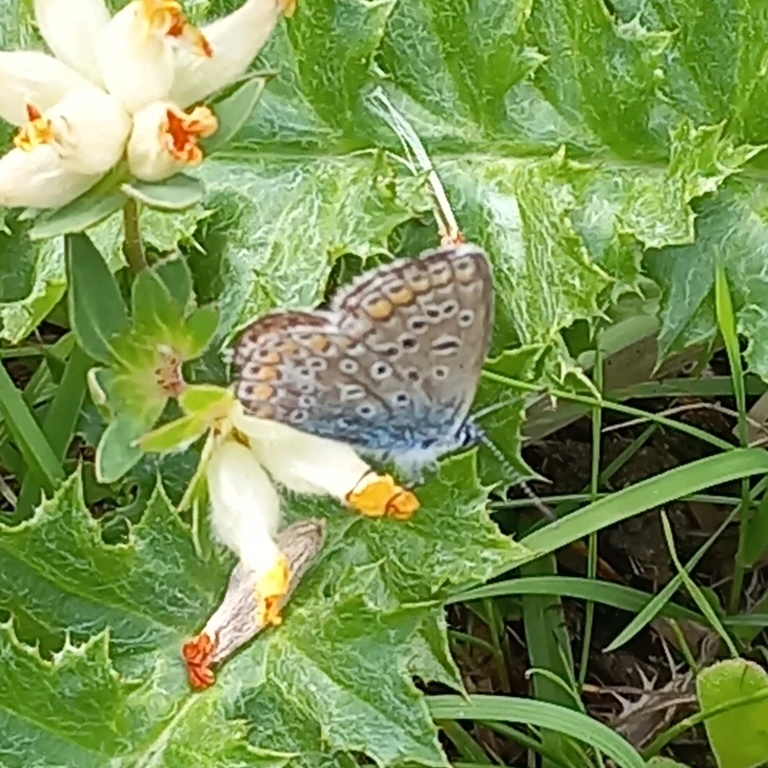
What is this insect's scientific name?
Polyommatus icarus
